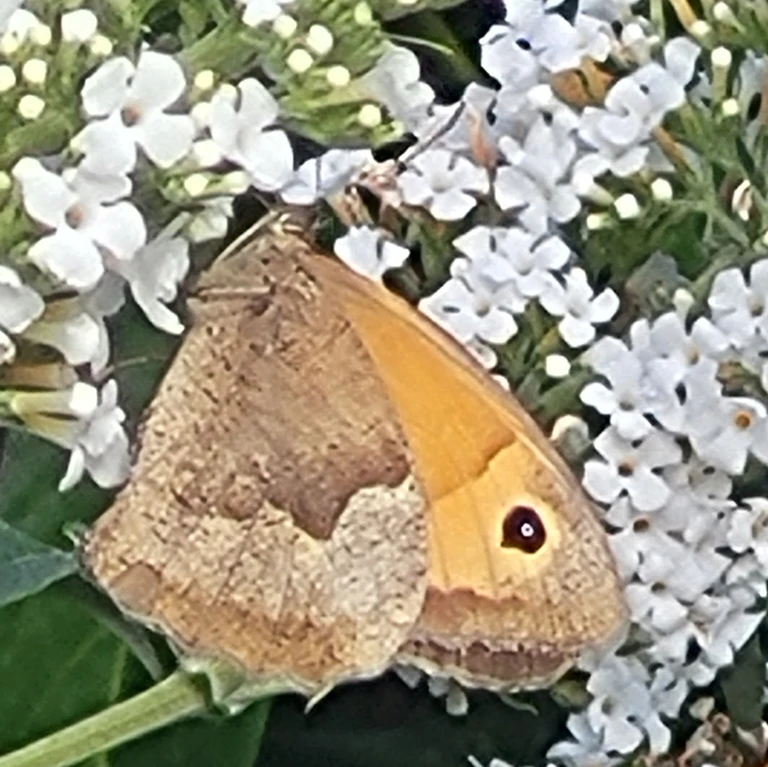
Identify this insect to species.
Maniola jurtina
